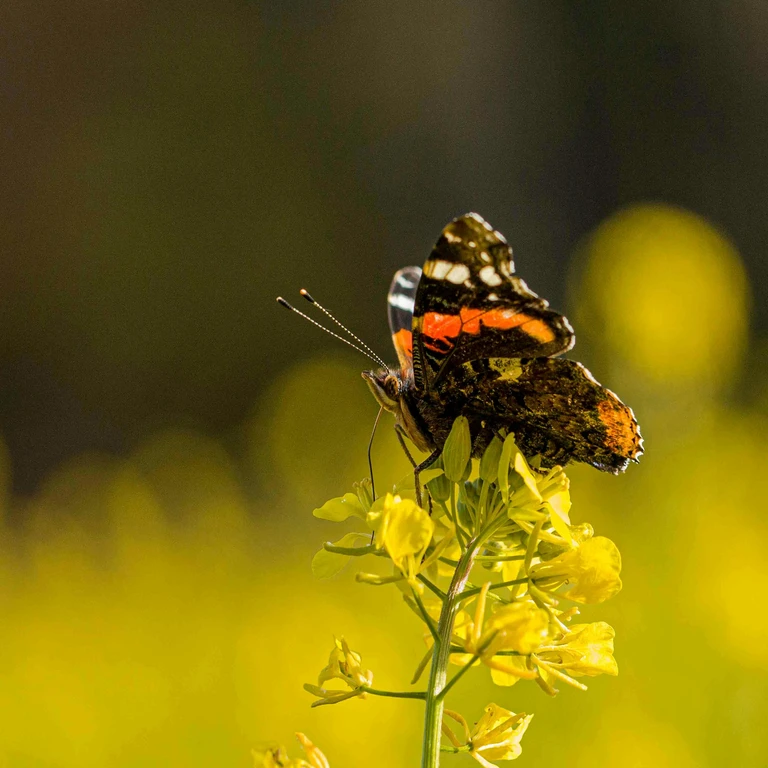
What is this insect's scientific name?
Vanessa atalanta
